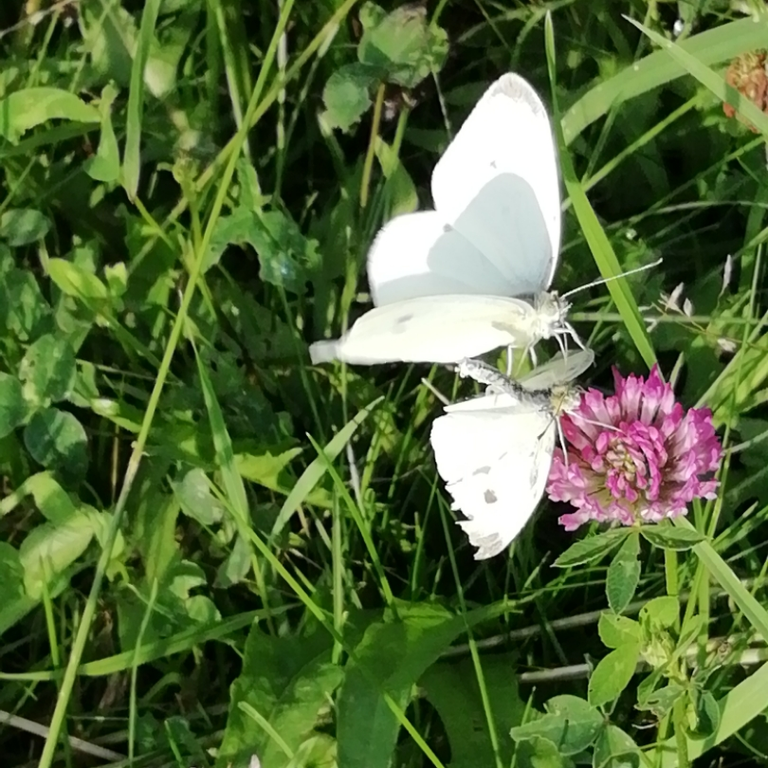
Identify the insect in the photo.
Pieris rapae
